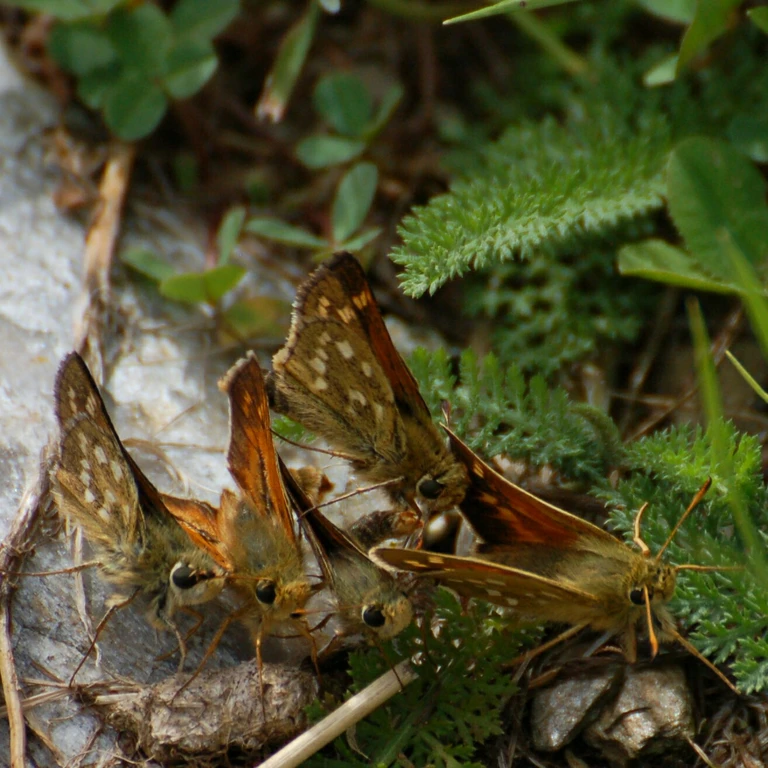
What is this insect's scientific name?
Hesperia comma
